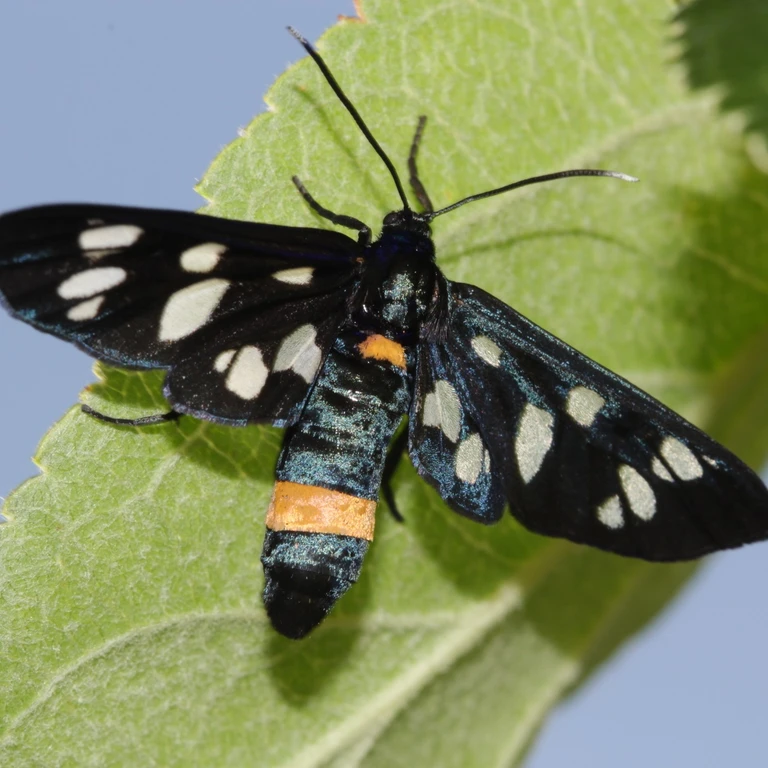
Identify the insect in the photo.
Amata phegea
